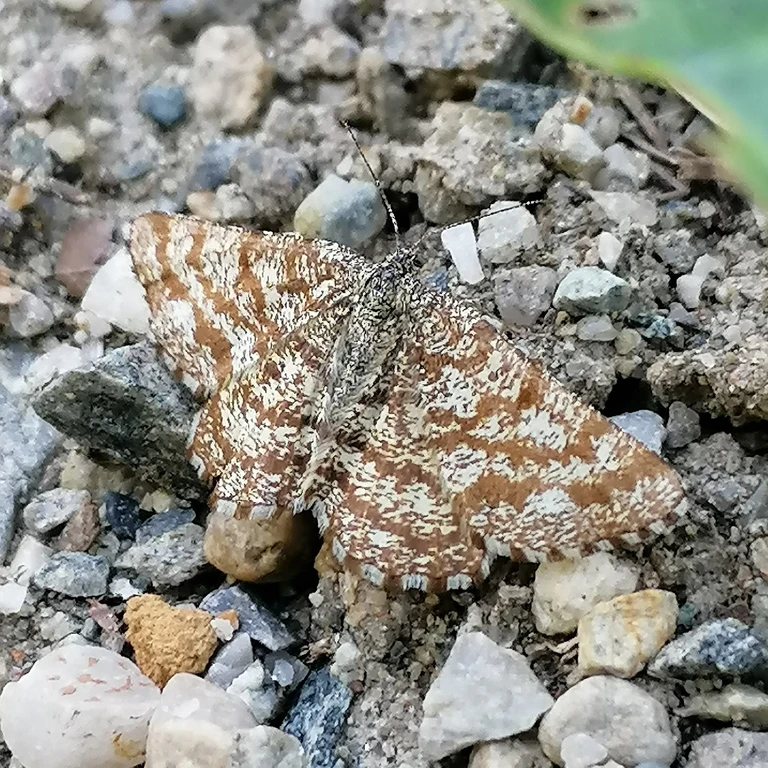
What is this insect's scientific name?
Ematurga atomaria
